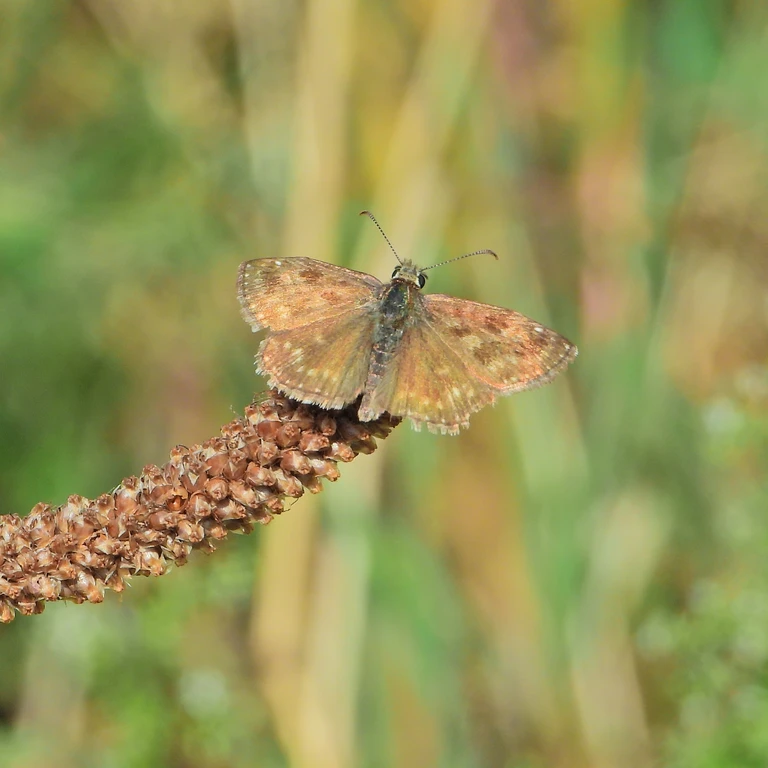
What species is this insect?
Erynnis tages
